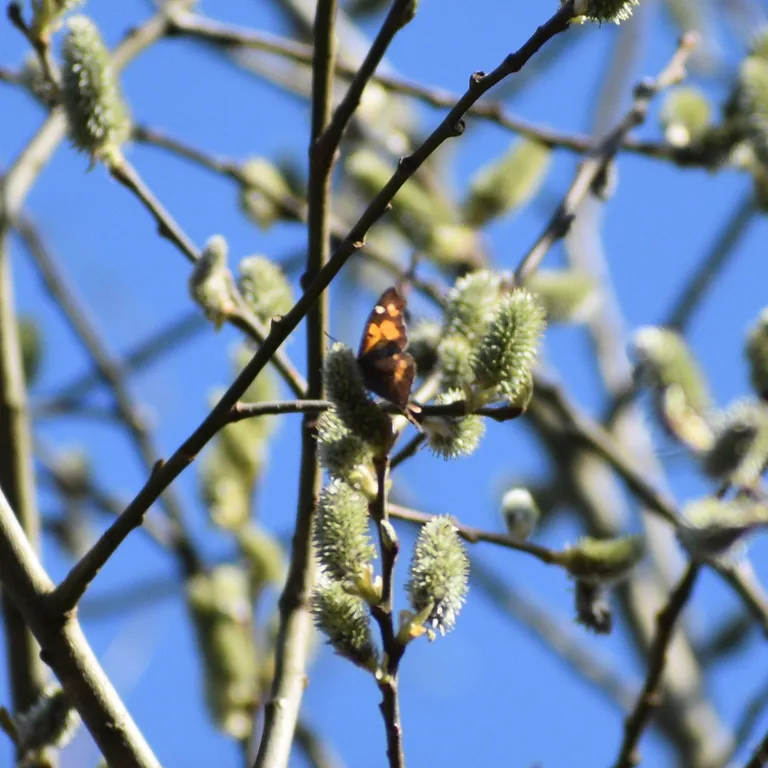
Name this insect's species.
Libythea celtis
